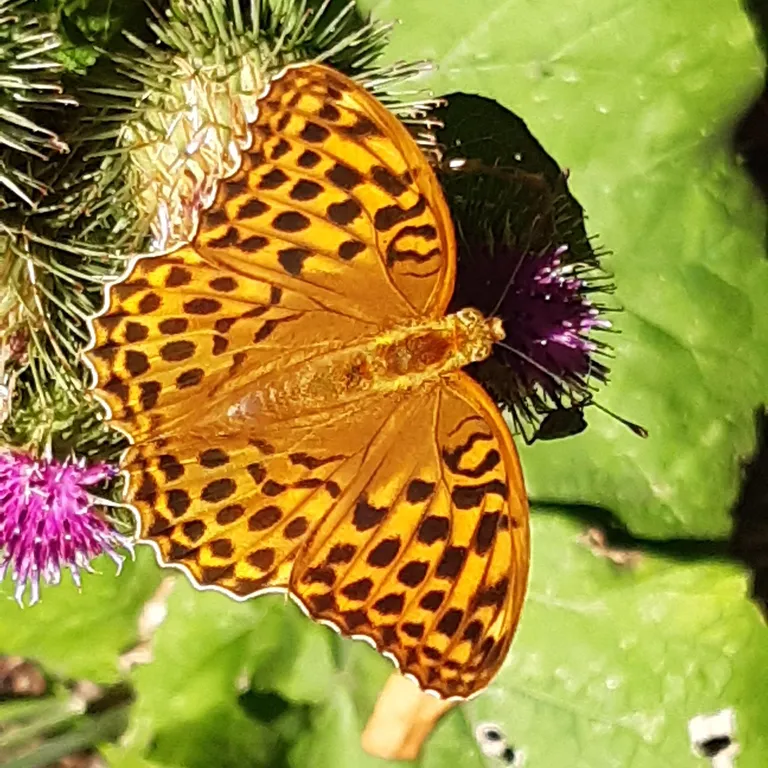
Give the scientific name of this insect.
Argynnis paphia
